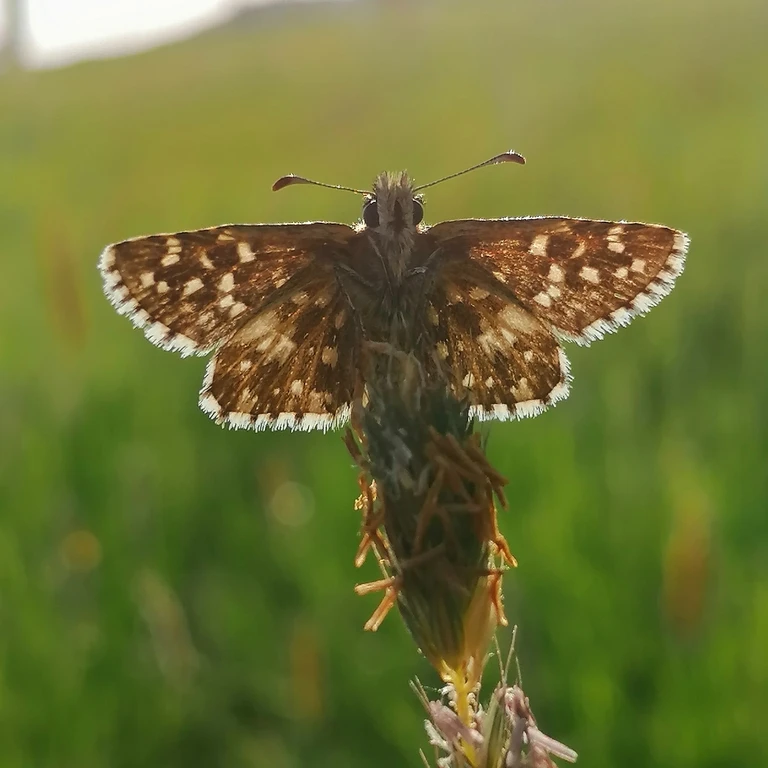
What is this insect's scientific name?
Pyrgus malvae
